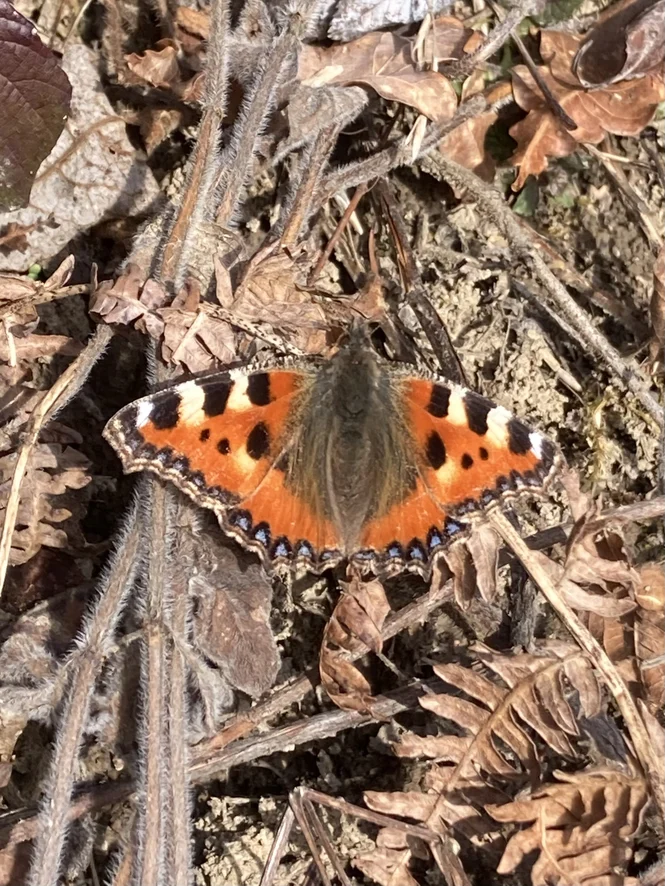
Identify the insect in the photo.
Aglais urticae
